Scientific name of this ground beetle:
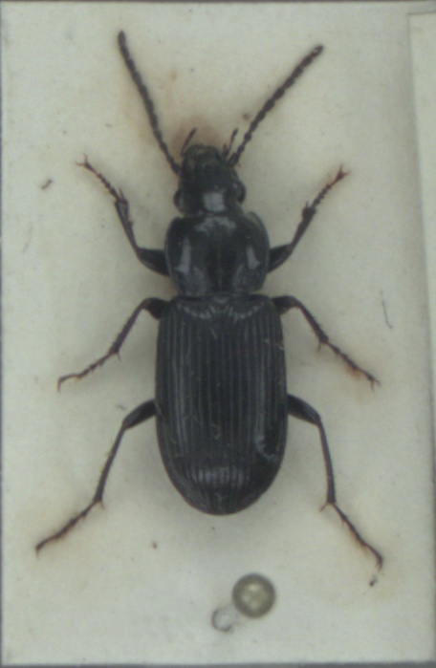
Pterostichus nigrita
